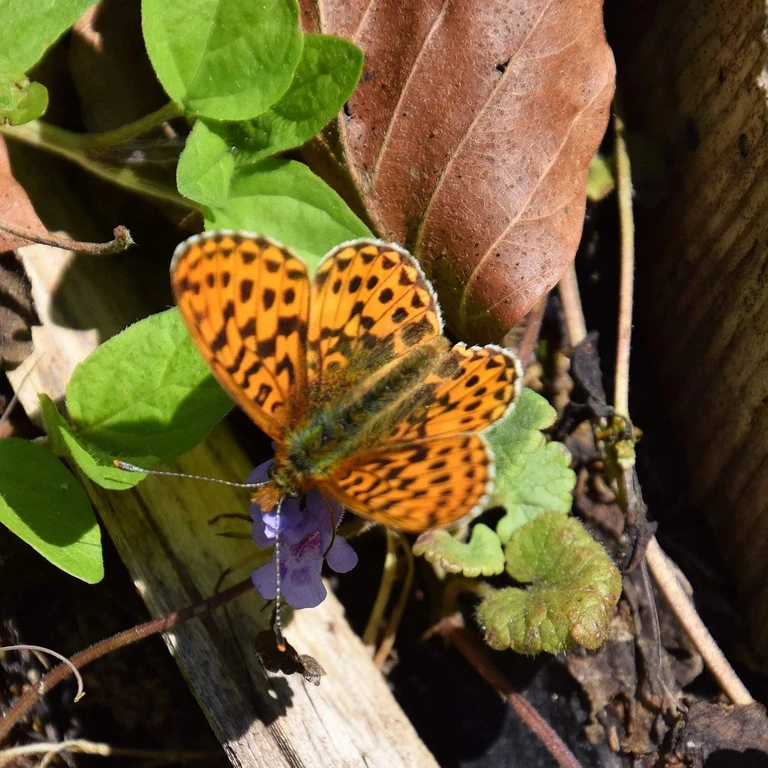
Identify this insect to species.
Boloria euphrosyne (also Clossiana euphrosyne)
